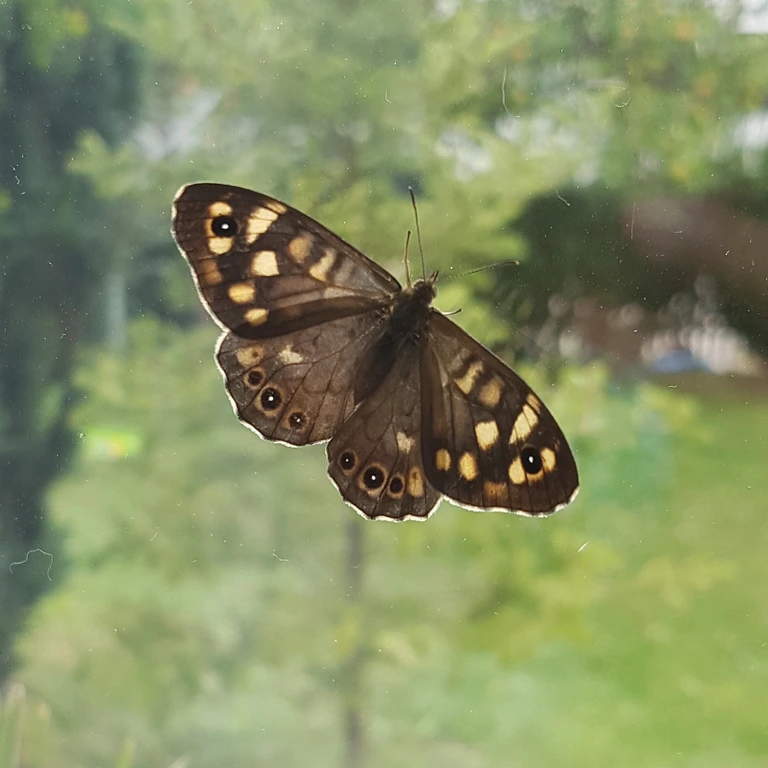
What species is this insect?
Pararge aegeria
